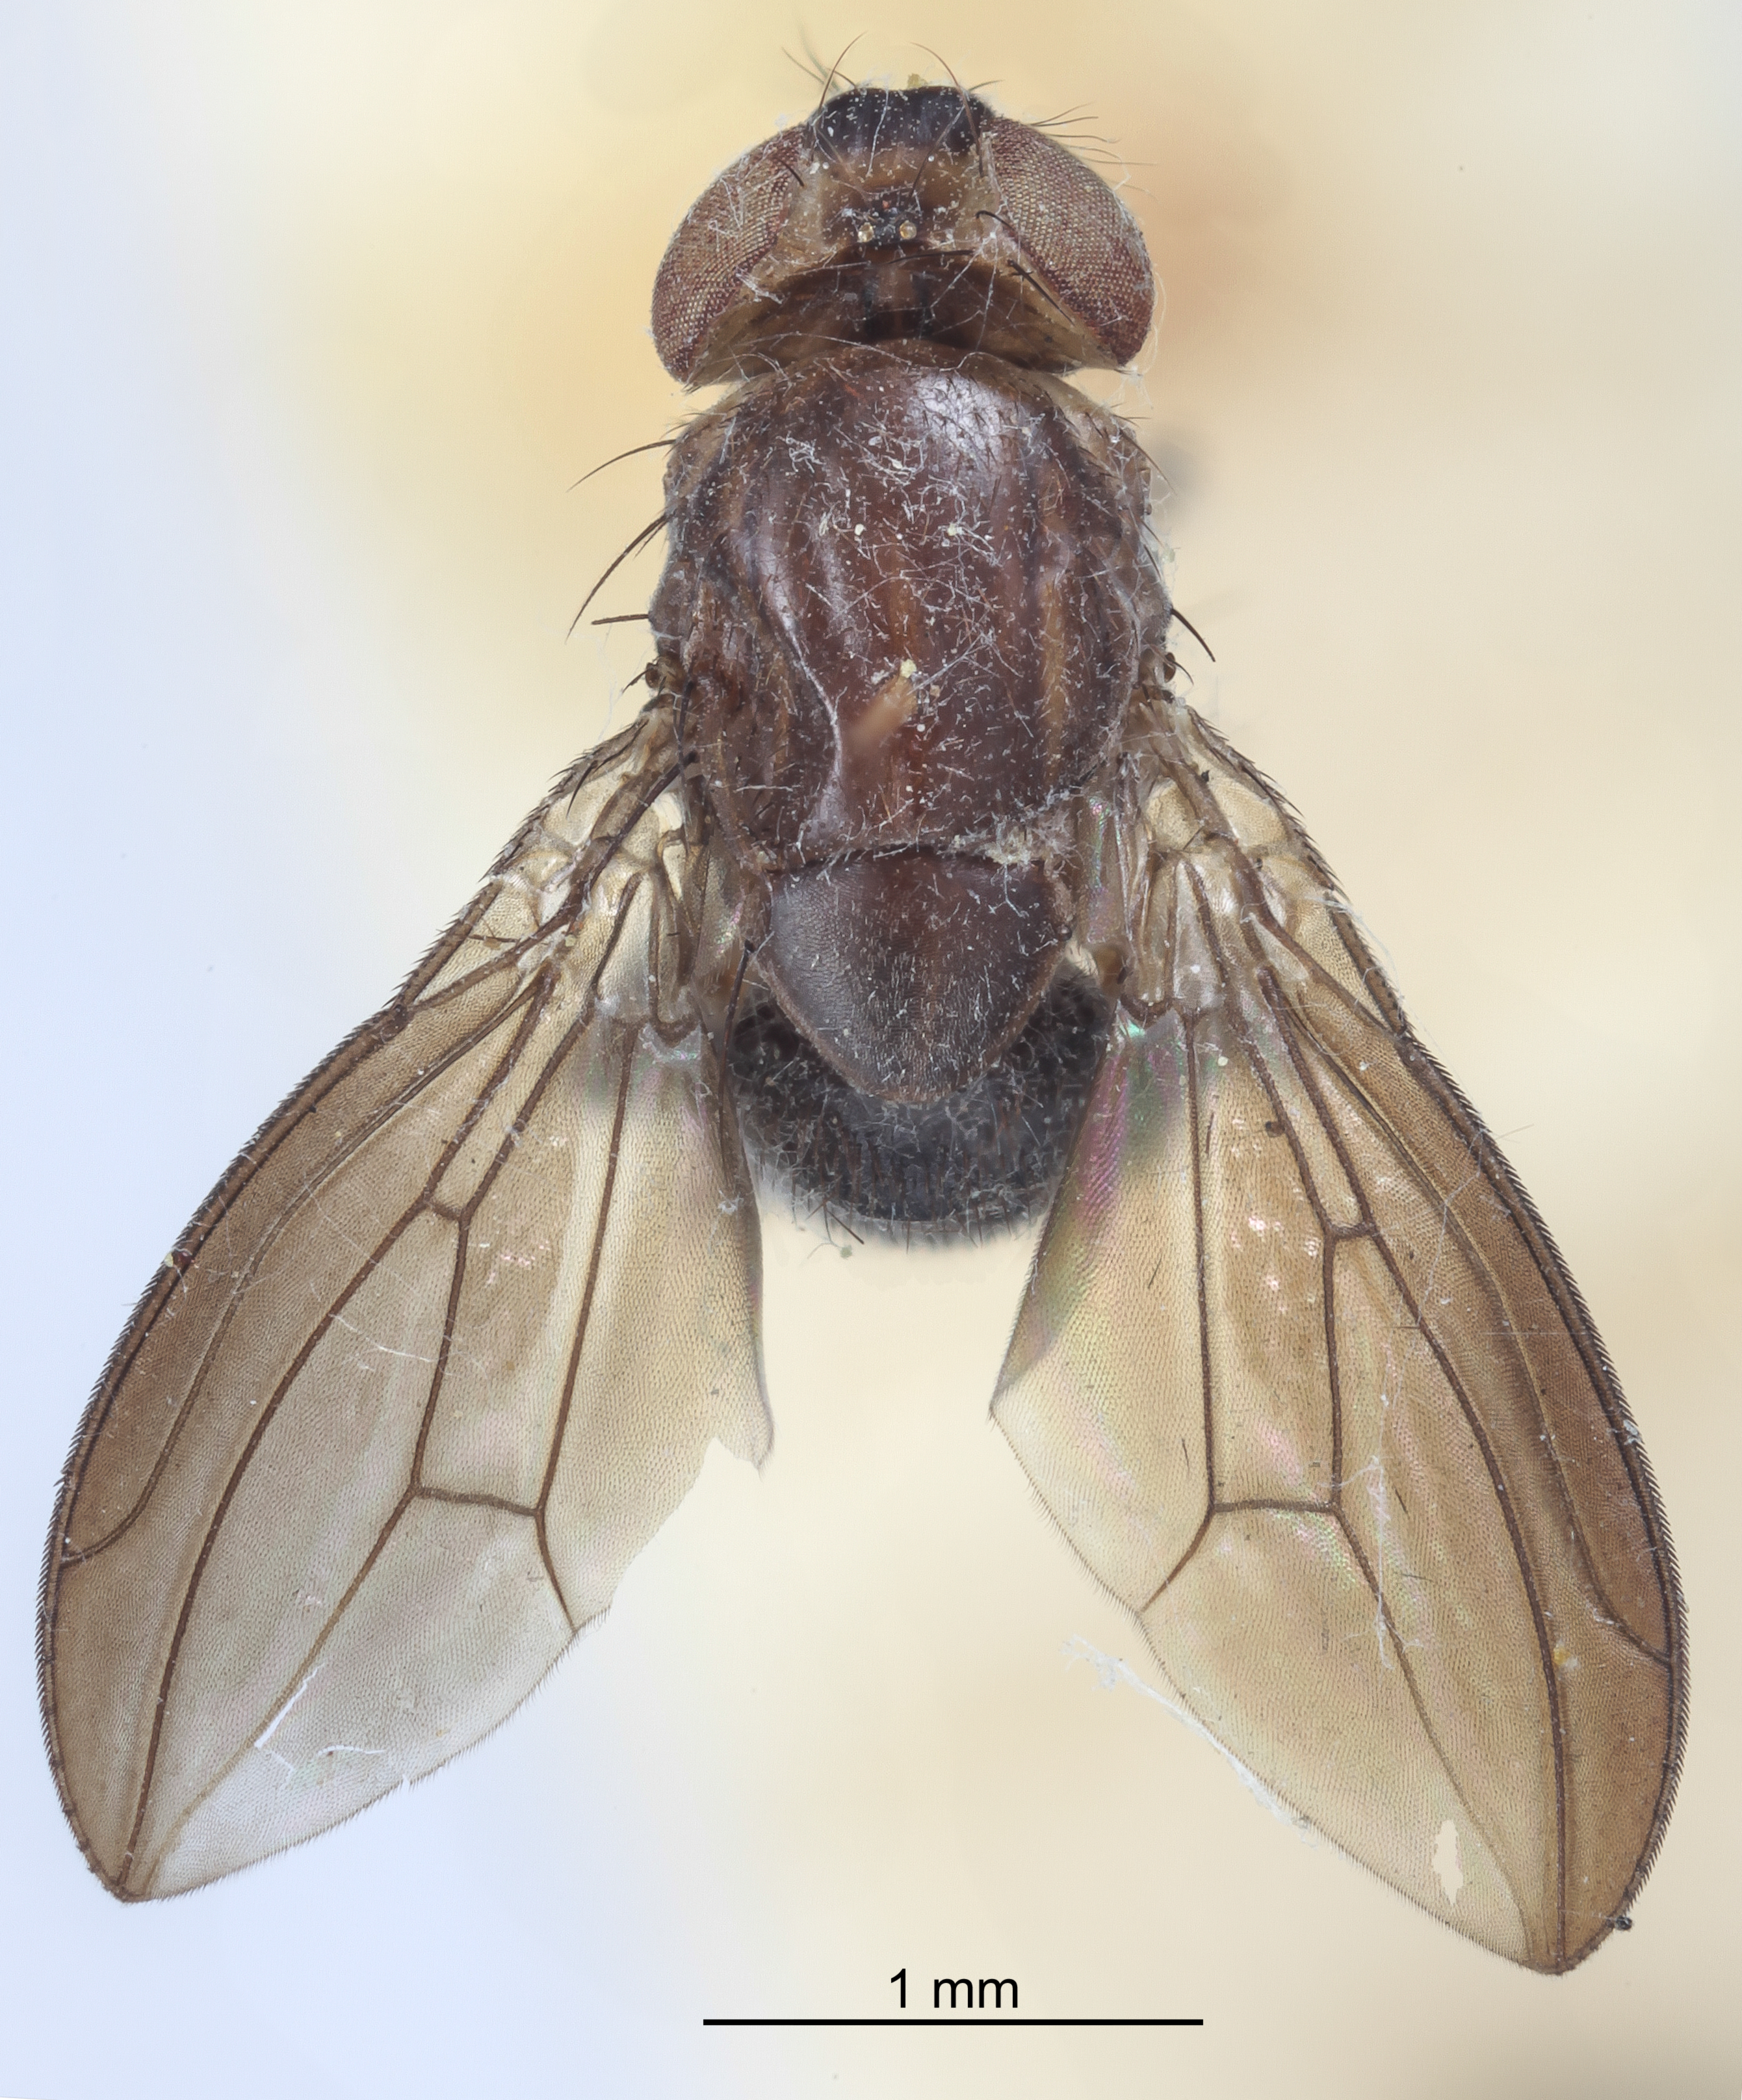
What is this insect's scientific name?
Stegana schildi
